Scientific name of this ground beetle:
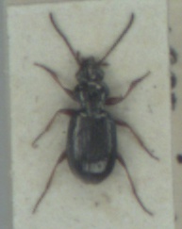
Bembidion lampros
